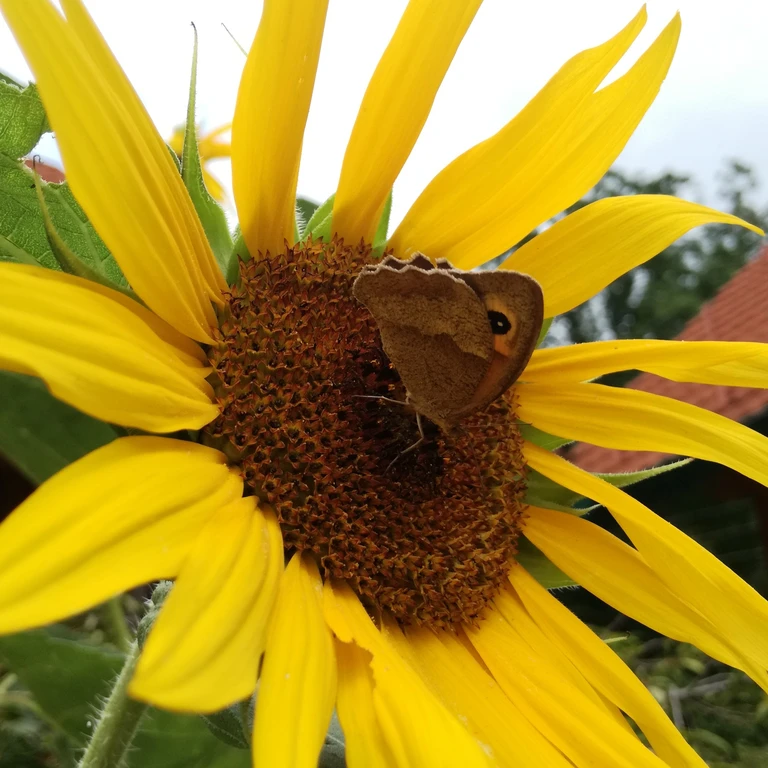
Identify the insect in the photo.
Maniola jurtina
